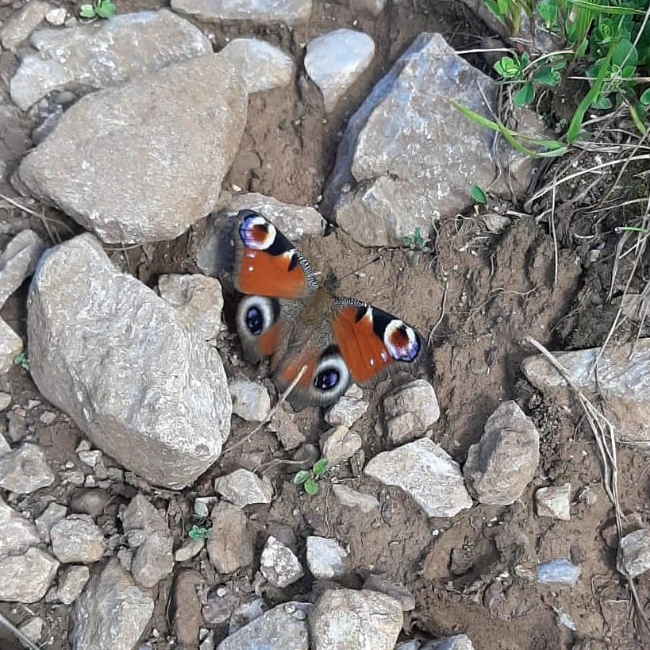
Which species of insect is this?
Aglais io
